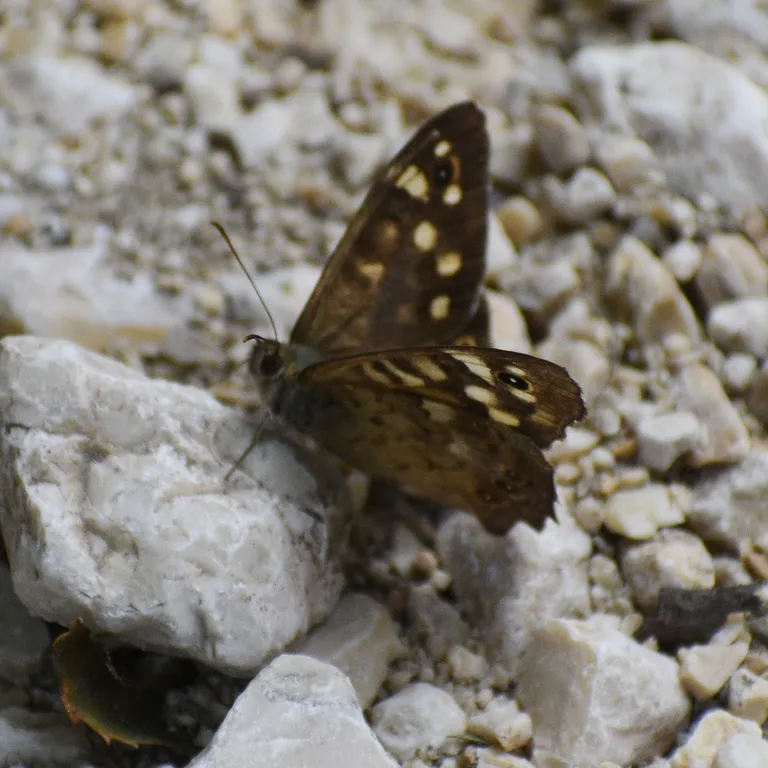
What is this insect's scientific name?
Pararge aegeria
